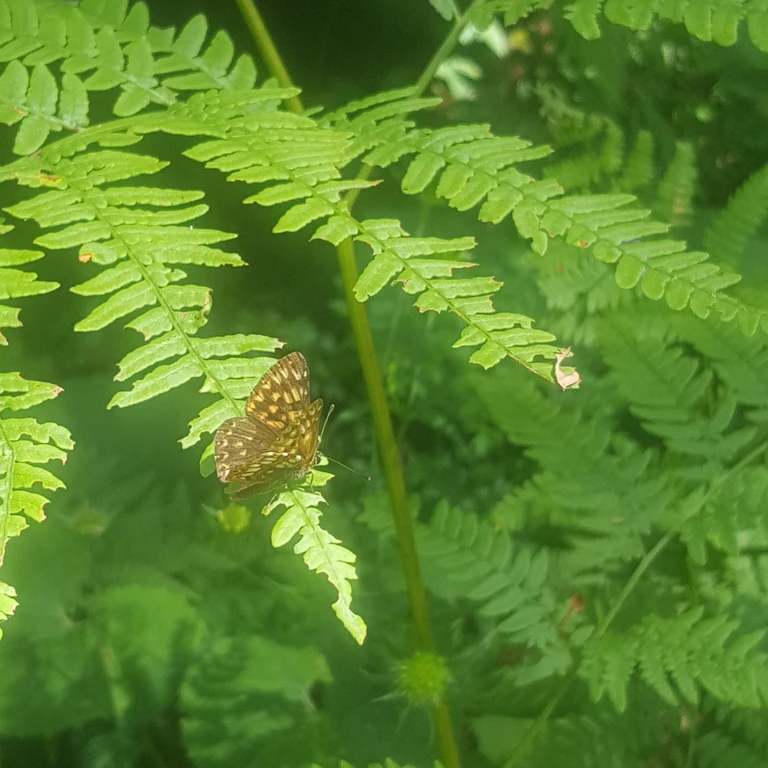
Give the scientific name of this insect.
Hamearis lucina
